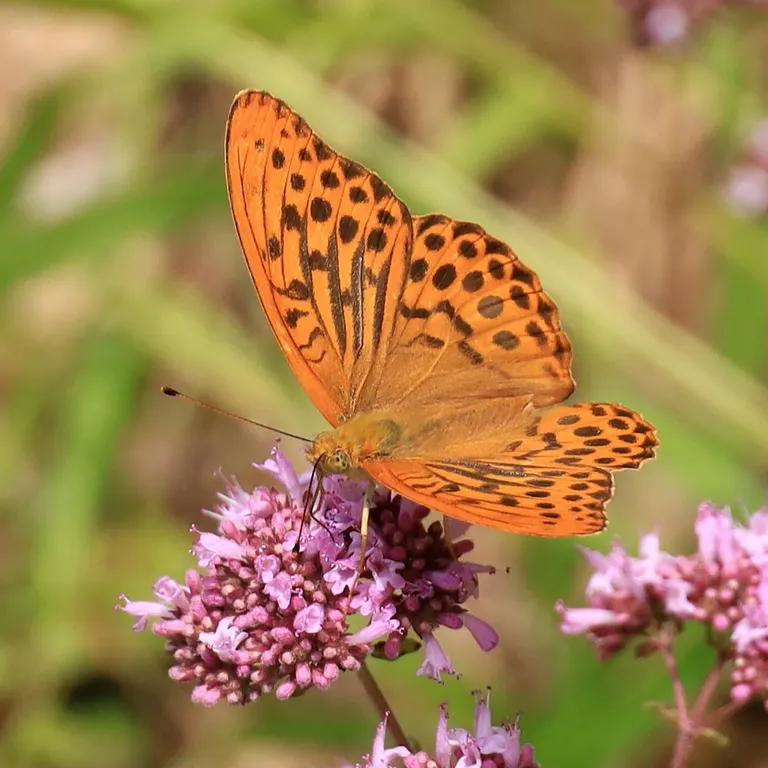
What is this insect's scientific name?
Argynnis paphia
